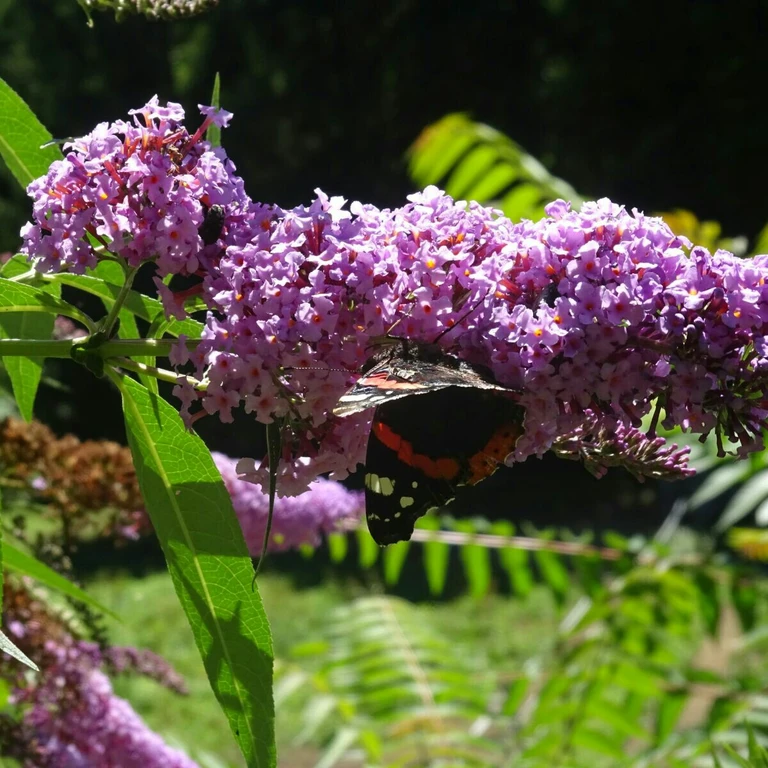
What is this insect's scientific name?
Vanessa atalanta
